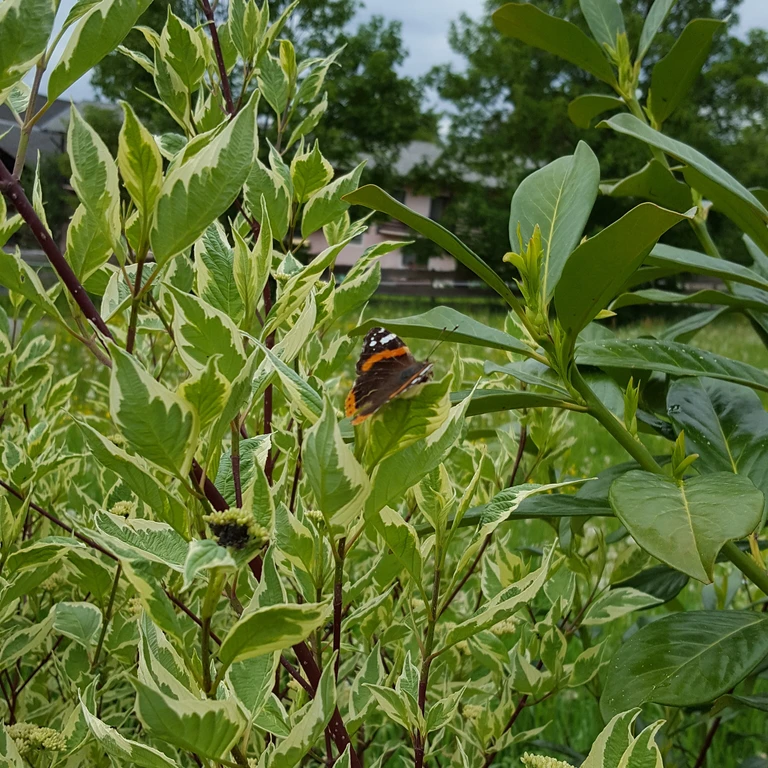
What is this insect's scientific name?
Vanessa atalanta
